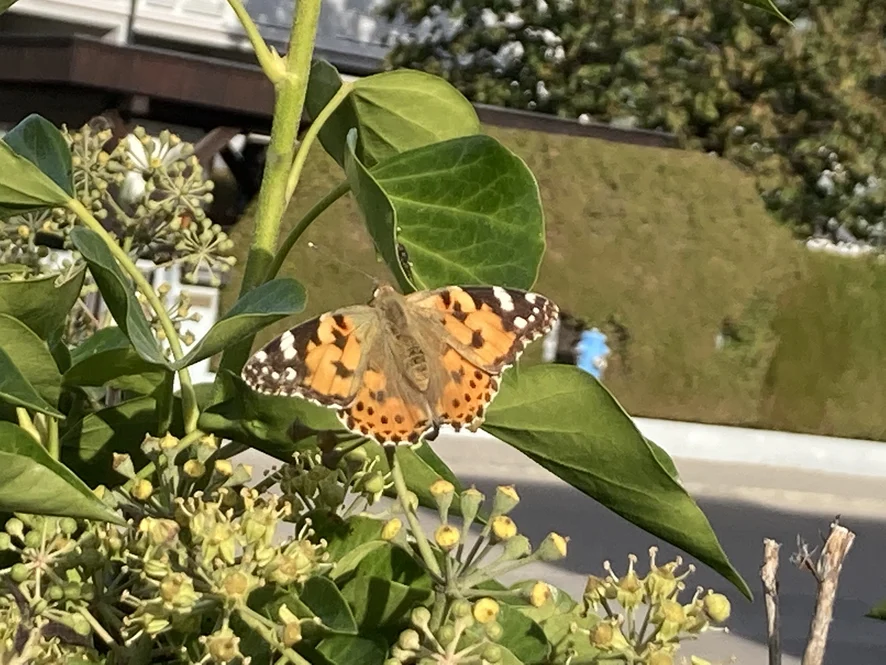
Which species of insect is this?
Vanessa cardui
